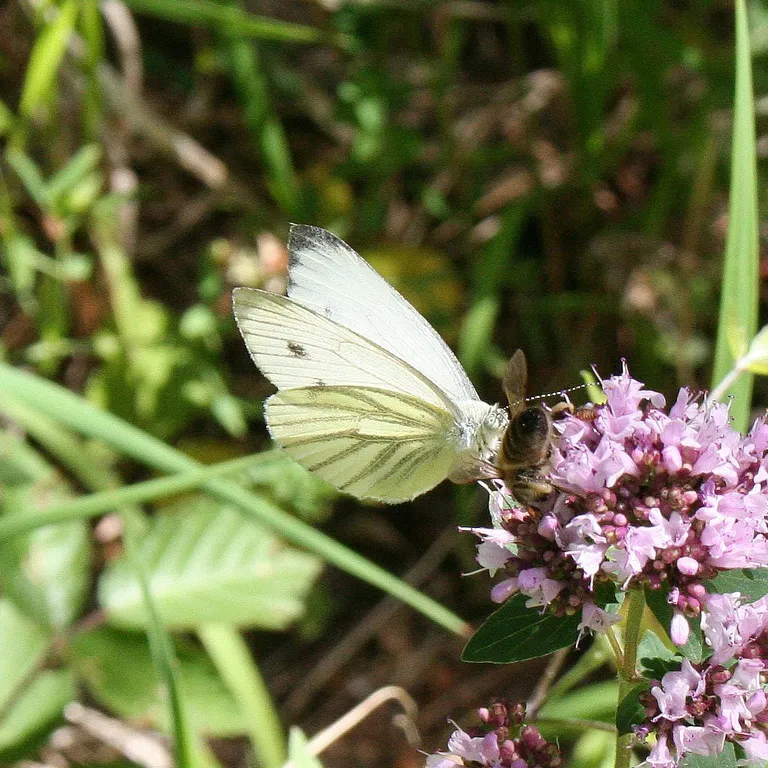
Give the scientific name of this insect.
Pieris napi
